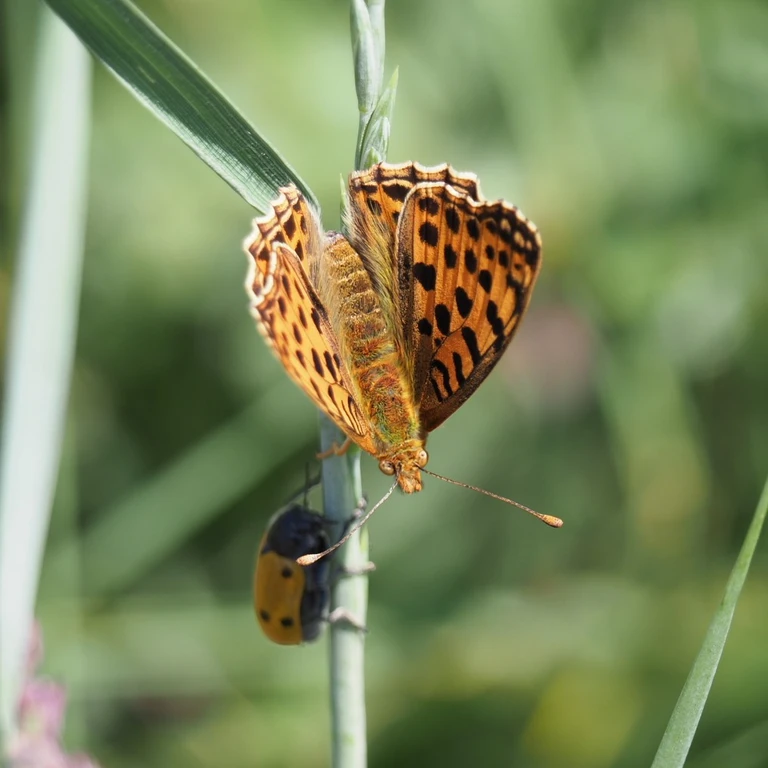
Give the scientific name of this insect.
Issoria lathonia
